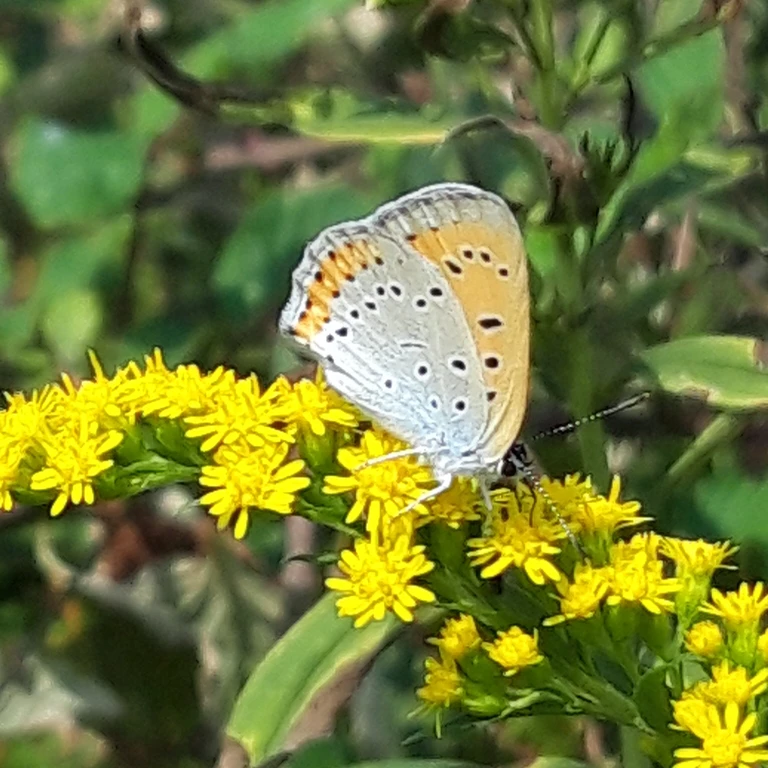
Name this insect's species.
Lycaena dispar
